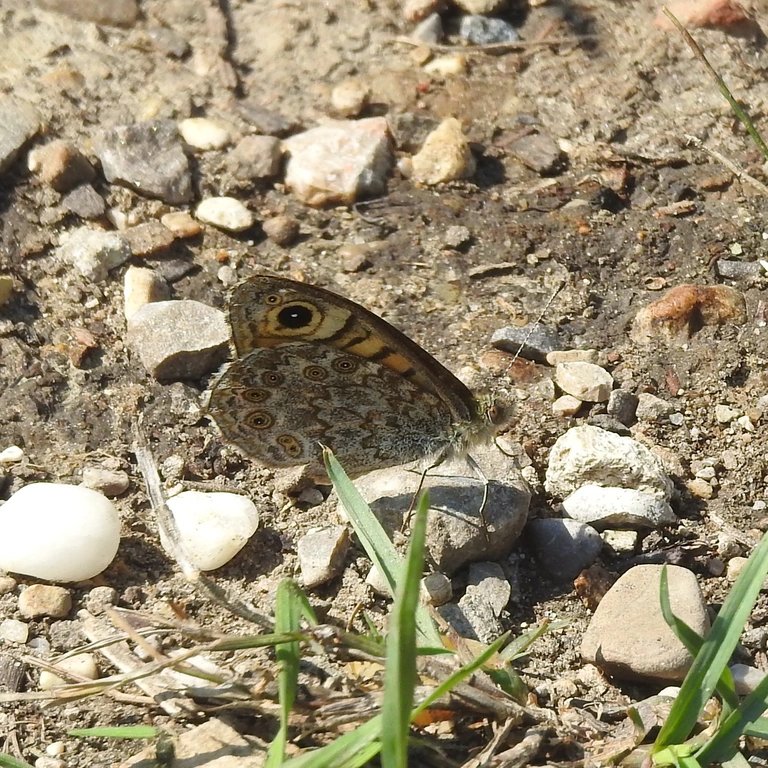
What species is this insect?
Lasiommata megera (also Pararge megera)
